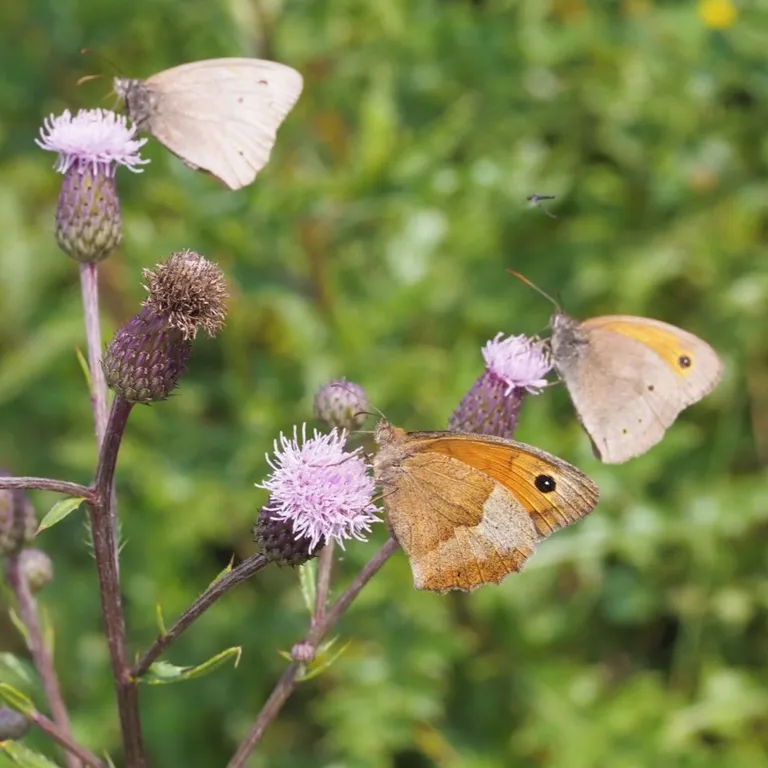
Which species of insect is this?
Maniola jurtina
